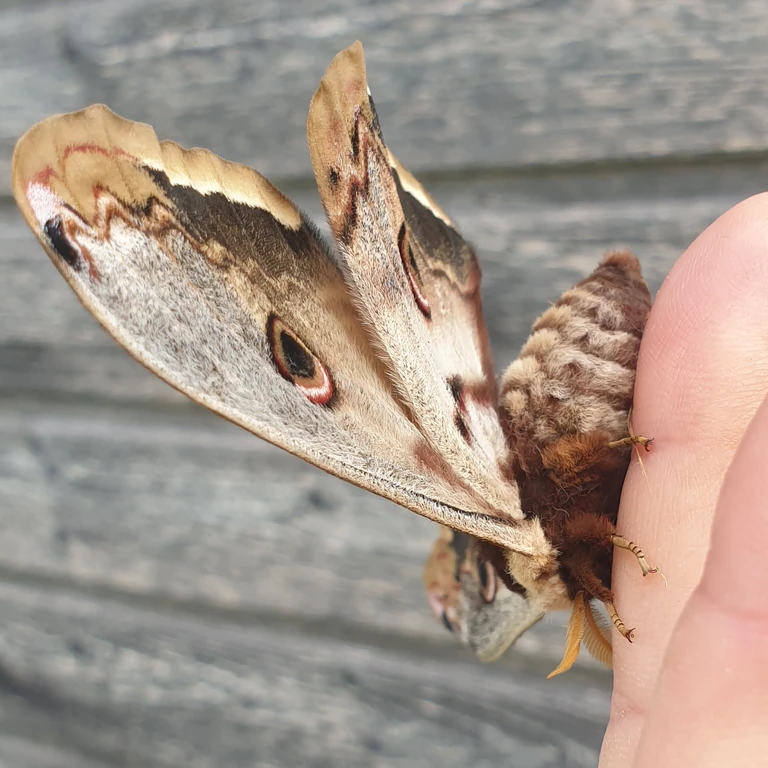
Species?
Saturnia pyri
